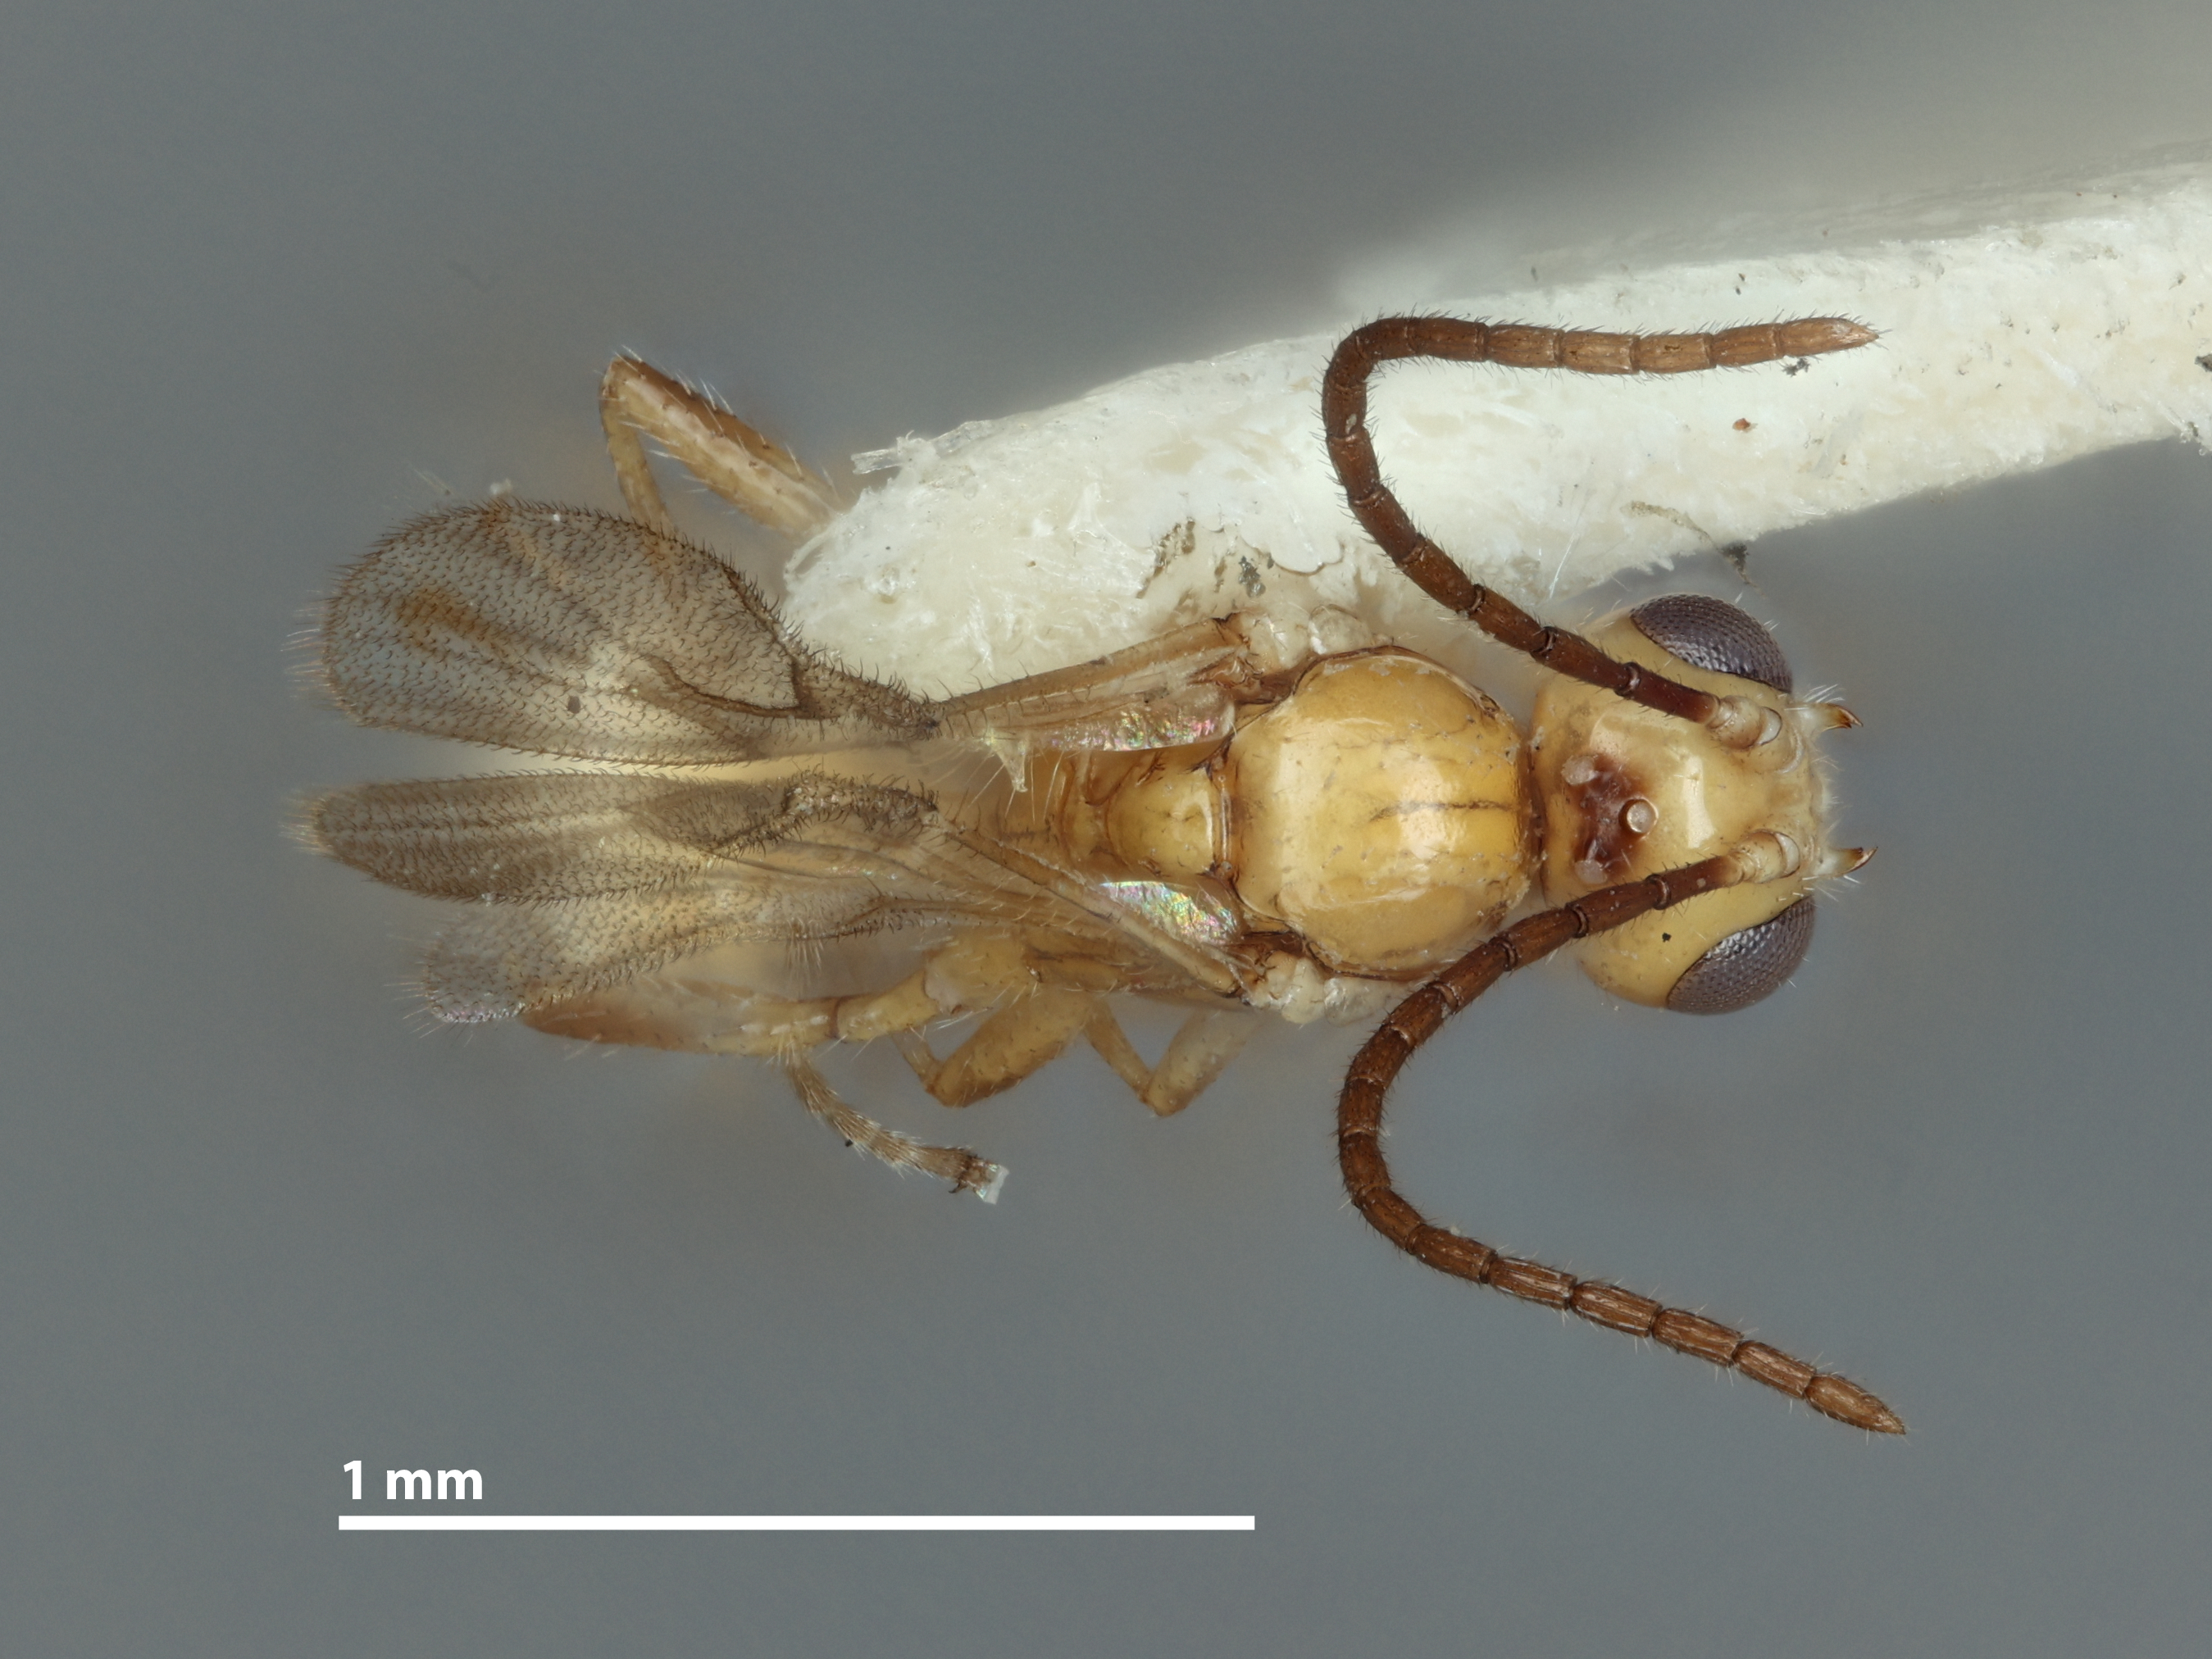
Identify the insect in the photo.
Aphidius floridaensis
